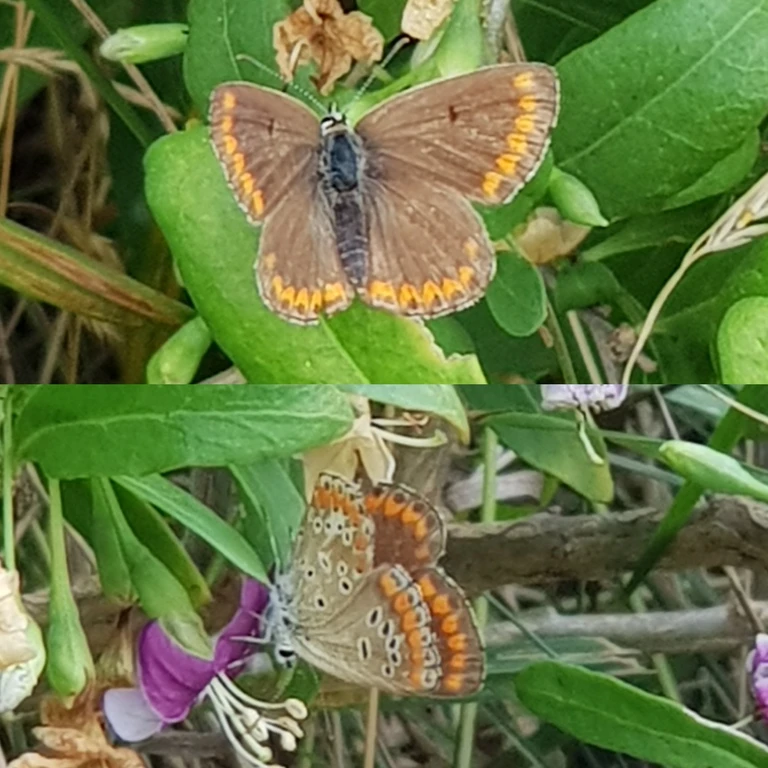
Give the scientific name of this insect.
Aricia agestis/artaxerxes
